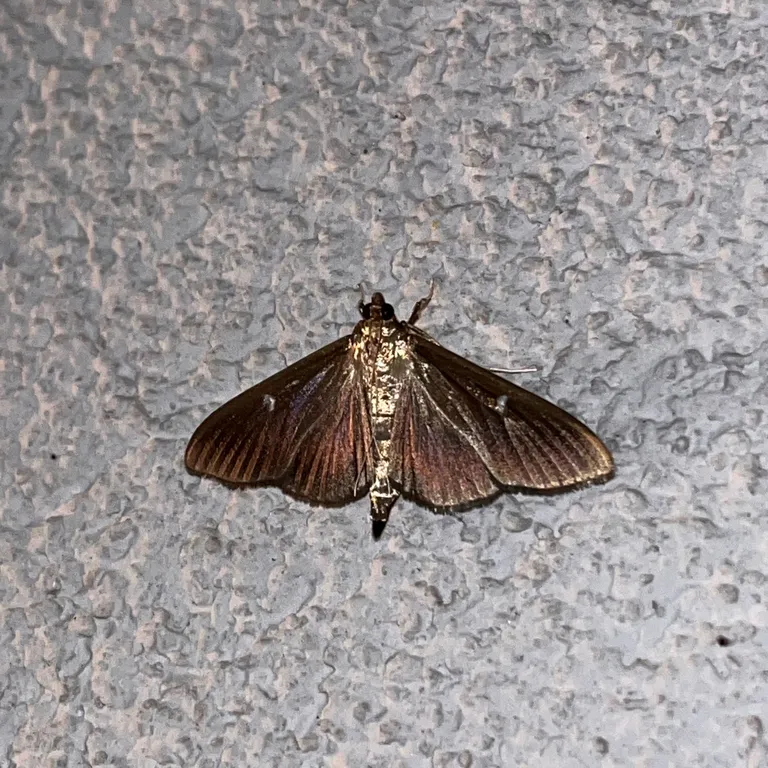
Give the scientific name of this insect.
Cydalima perspectalis
